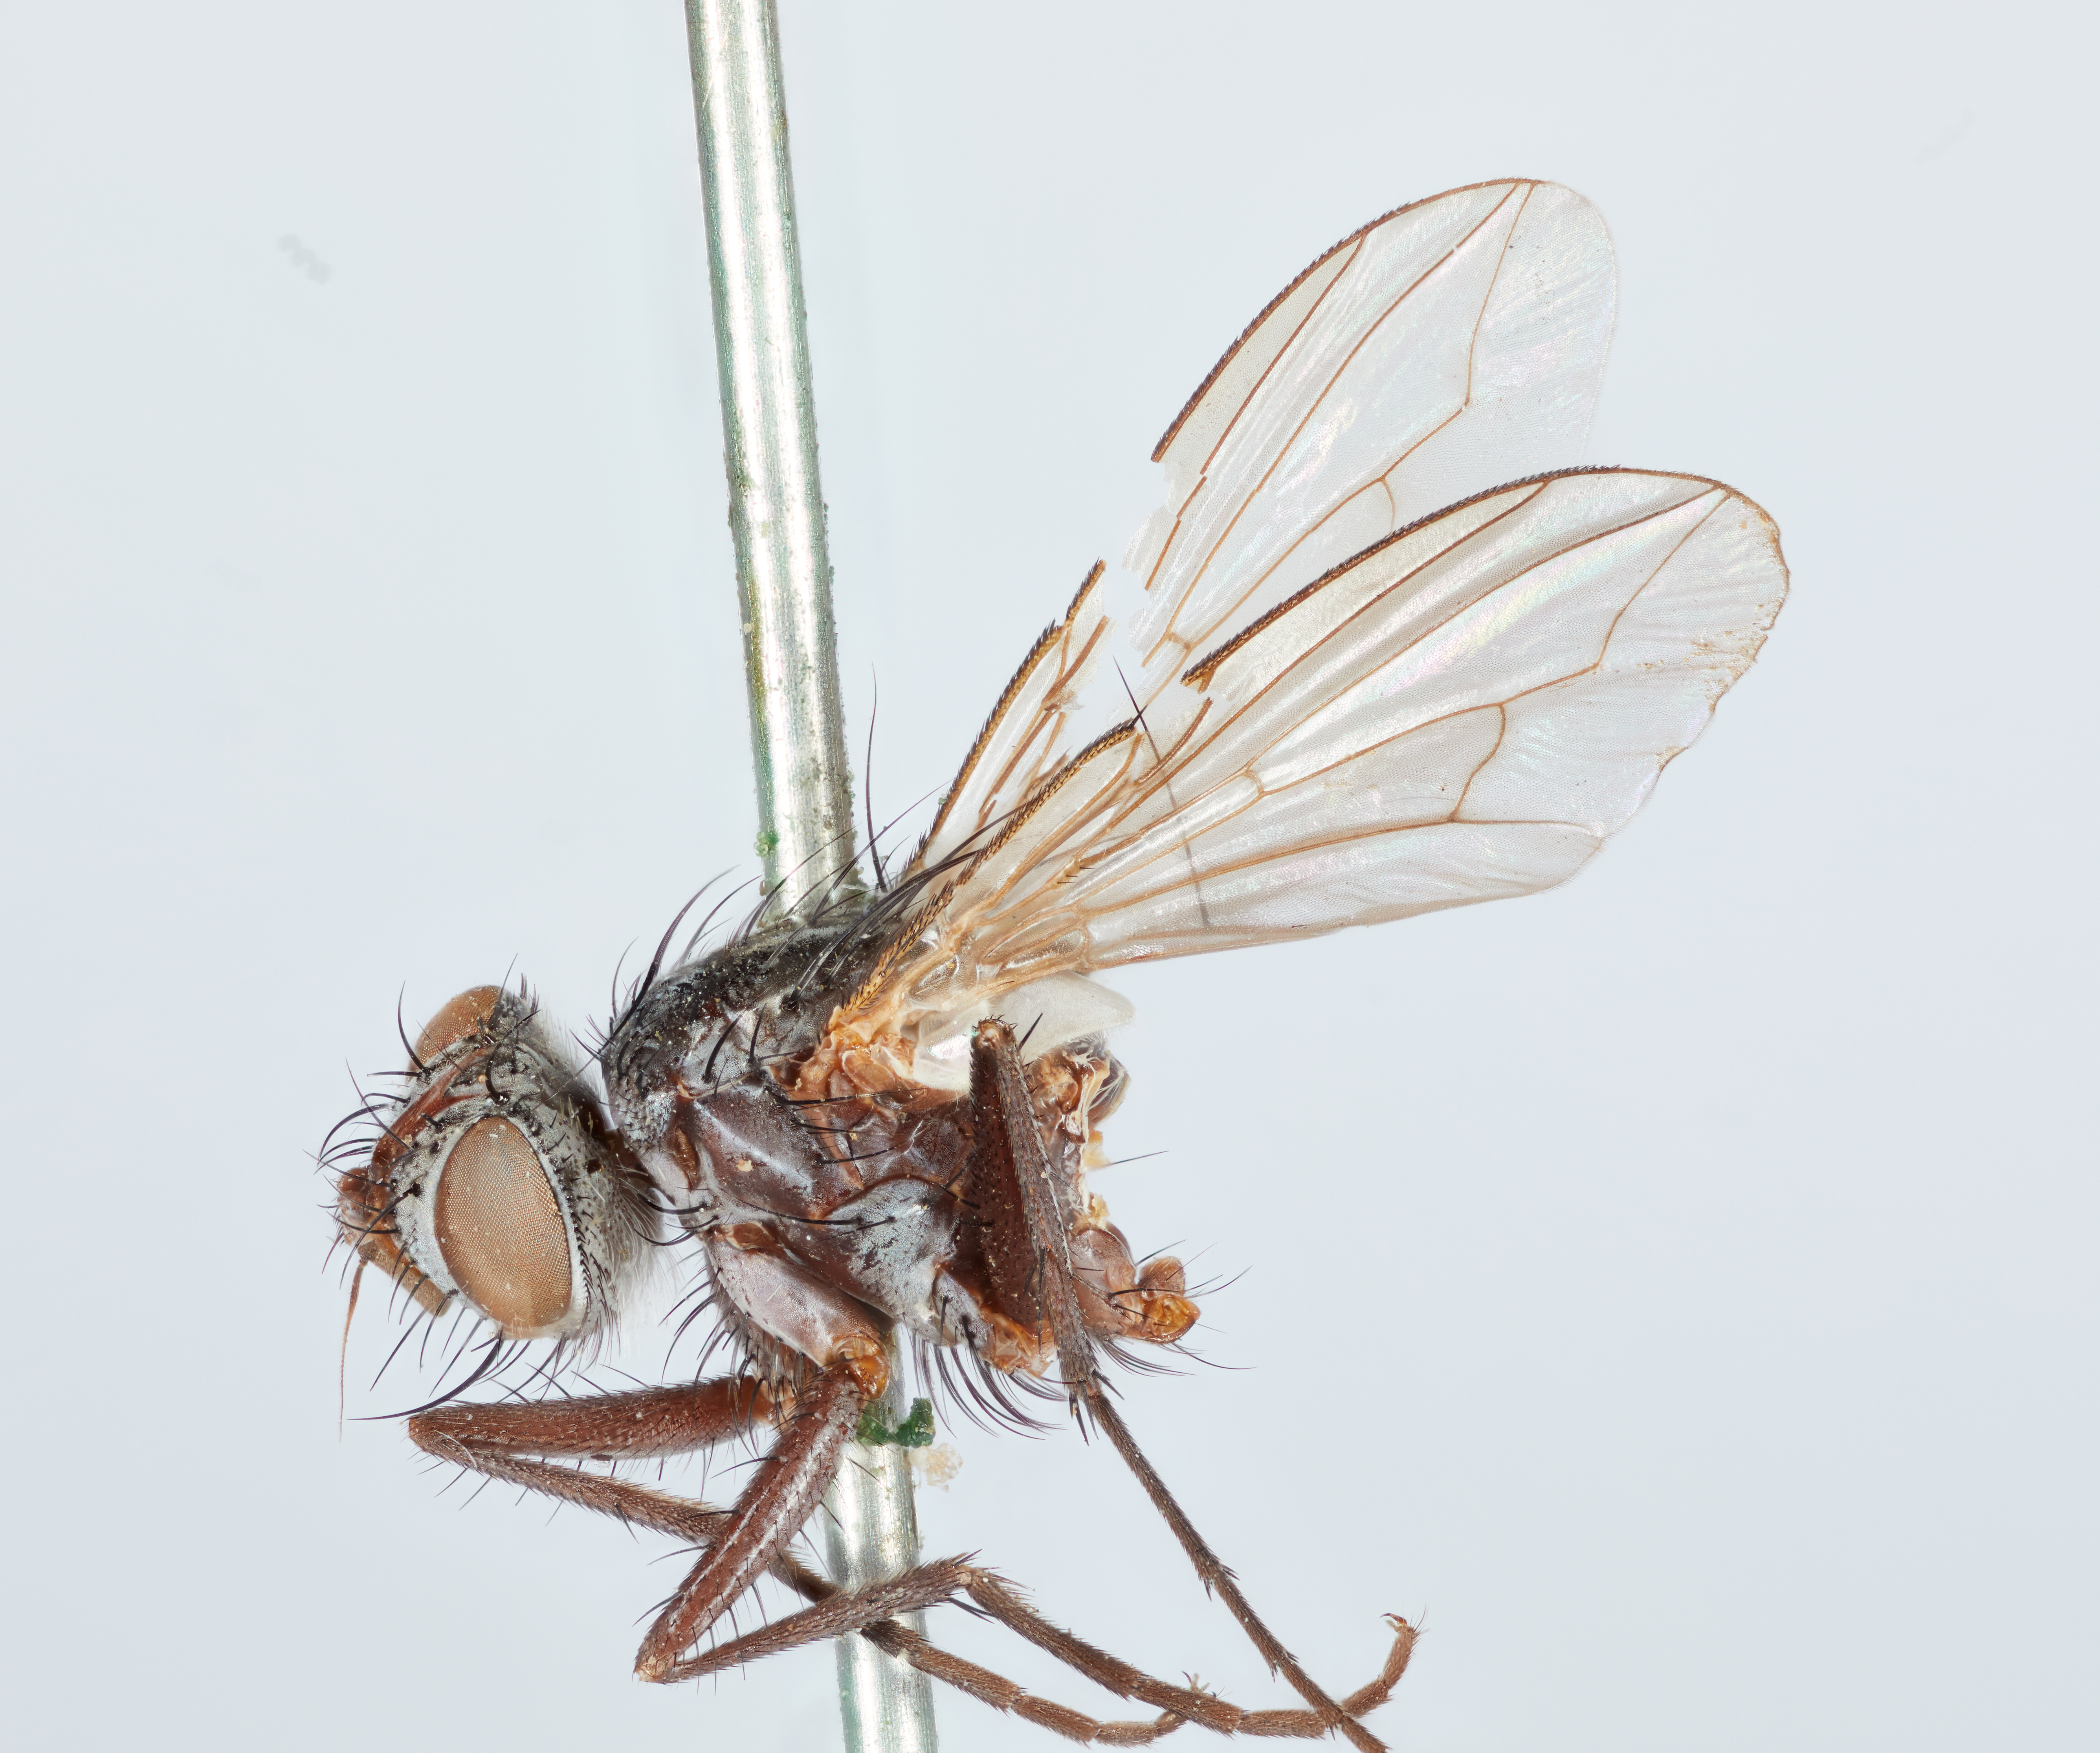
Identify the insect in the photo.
Admontia setigera
